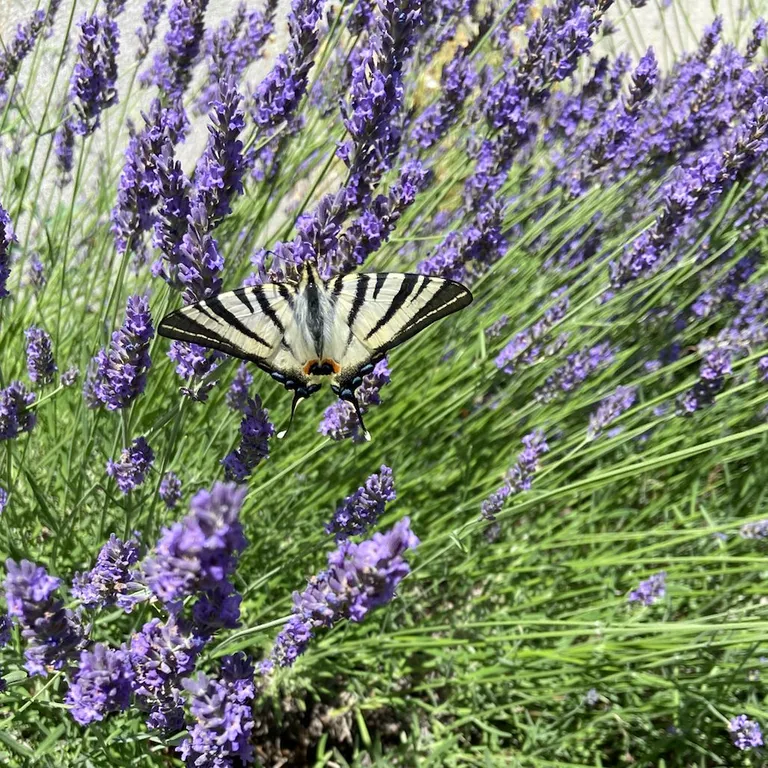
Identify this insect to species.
Iphiclides podalirius
